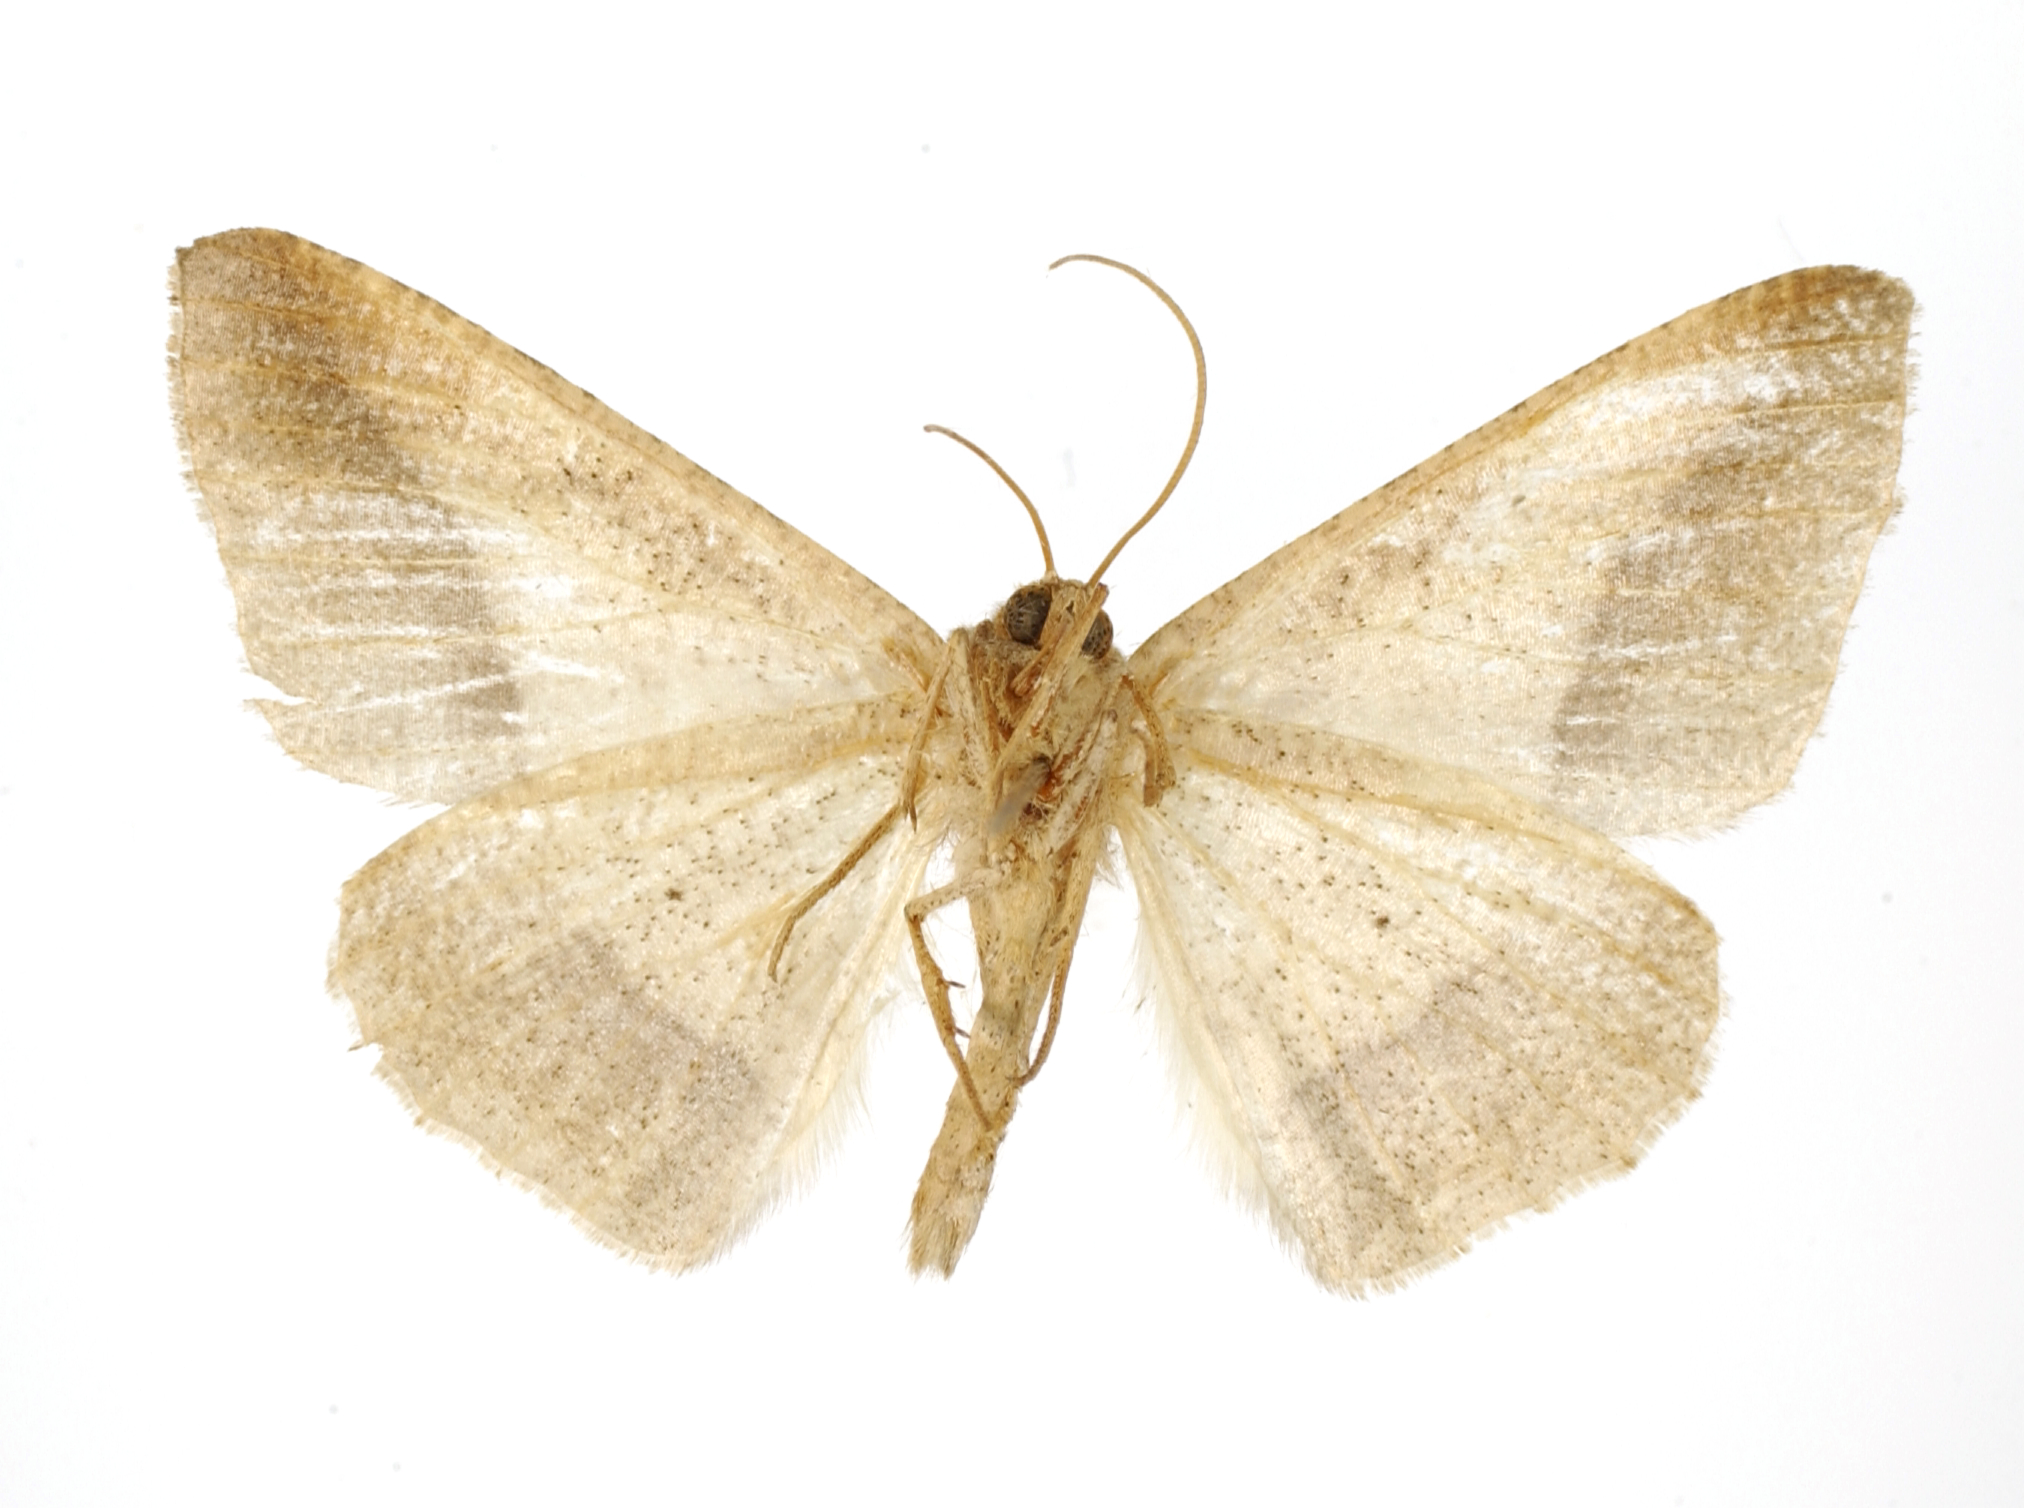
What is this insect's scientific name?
Bassania umbrimargo
